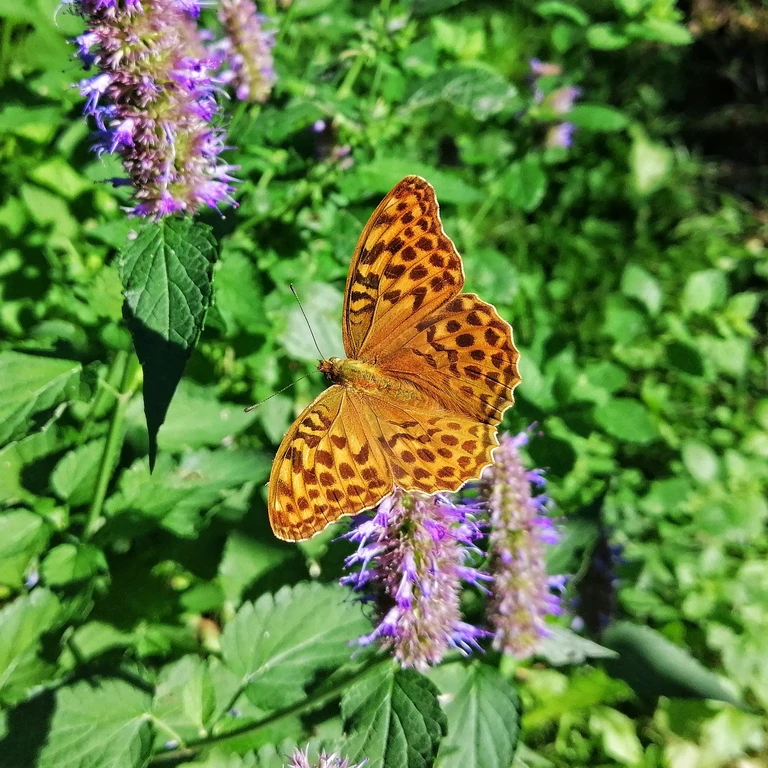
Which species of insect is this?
Argynnis paphia
